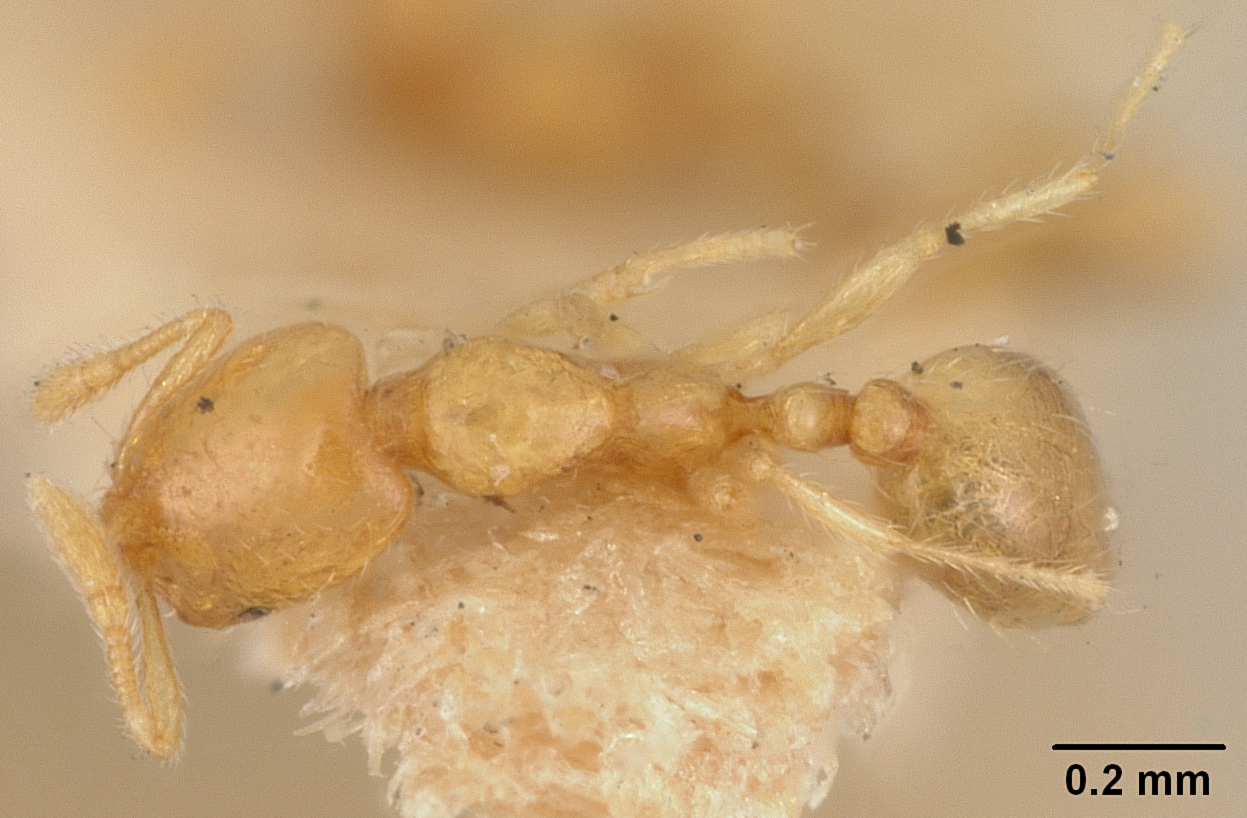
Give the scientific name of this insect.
Solenopsis zeteki
